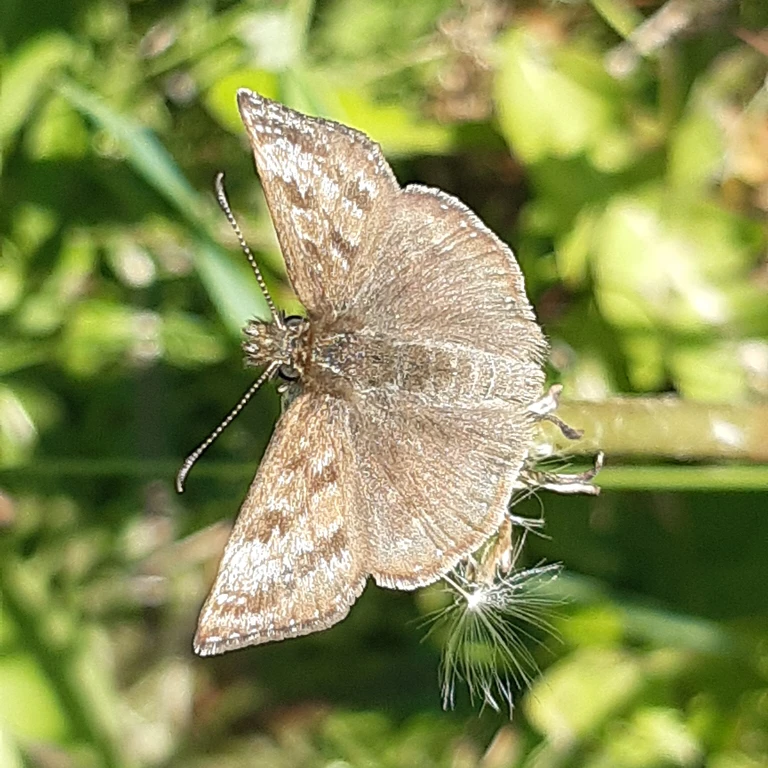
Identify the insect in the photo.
Erynnis tages
